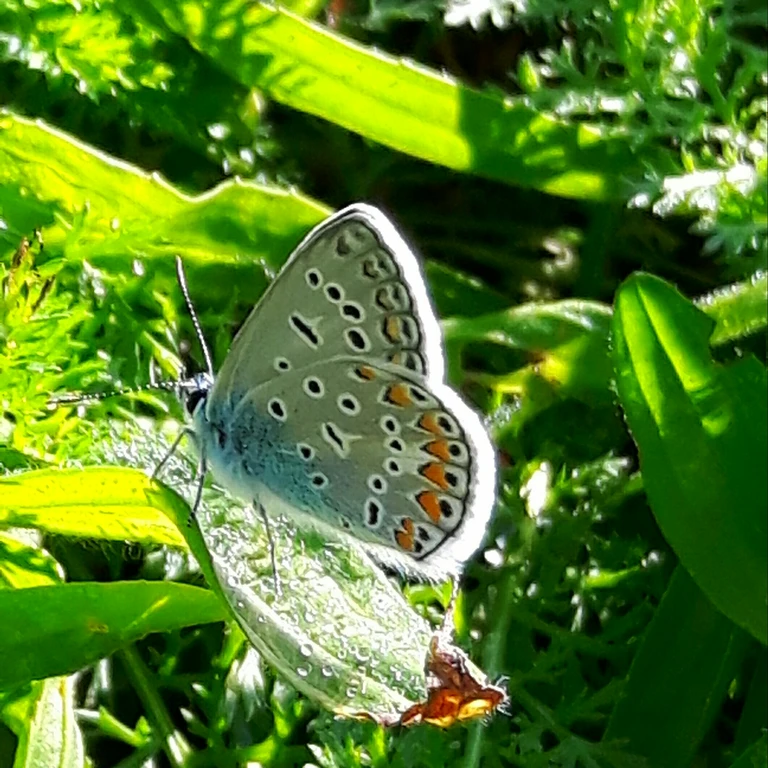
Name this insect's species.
Polyommatus icarus
